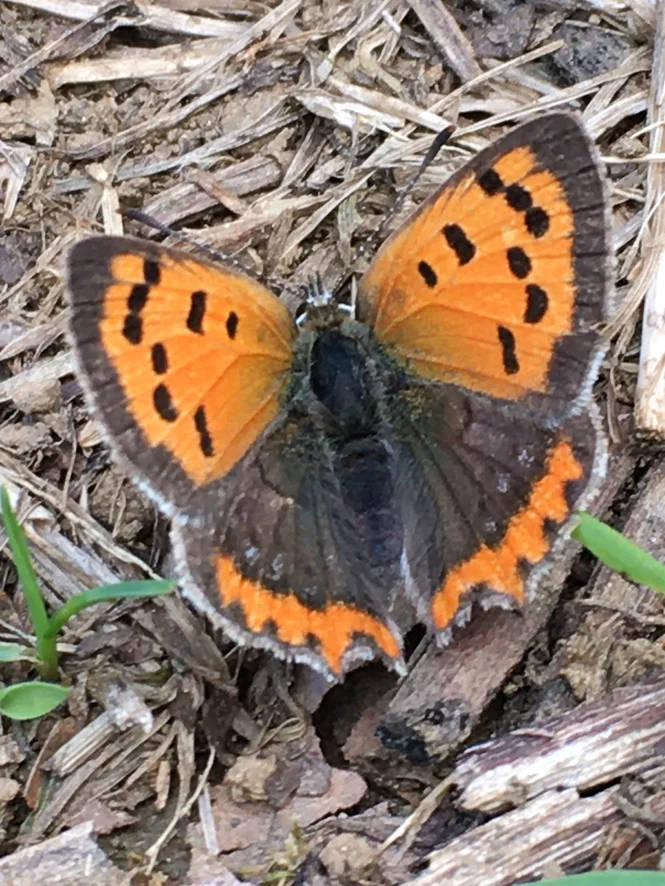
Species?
Lycaena phlaeas
